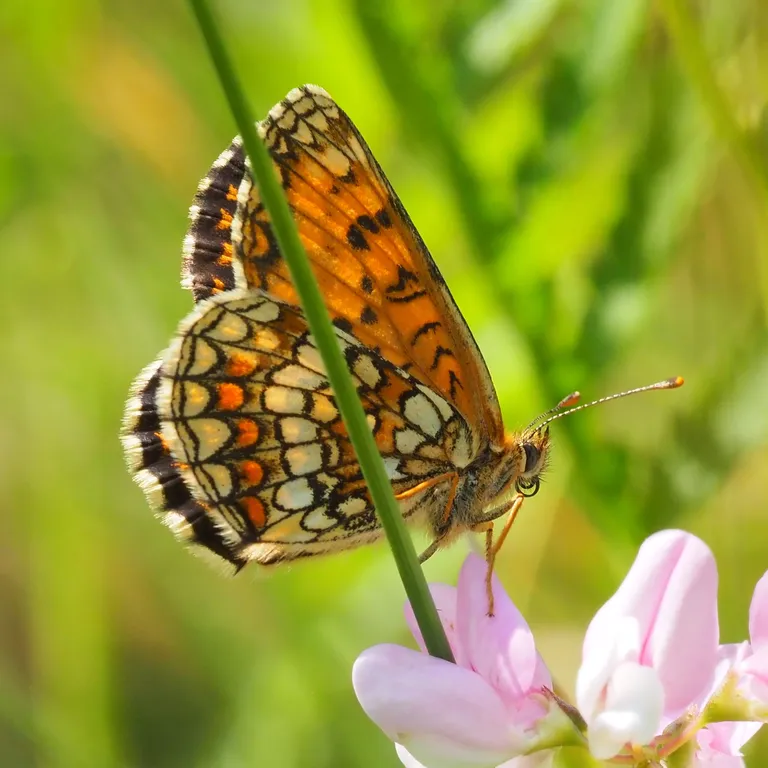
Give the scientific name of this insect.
Melitaea athalia
